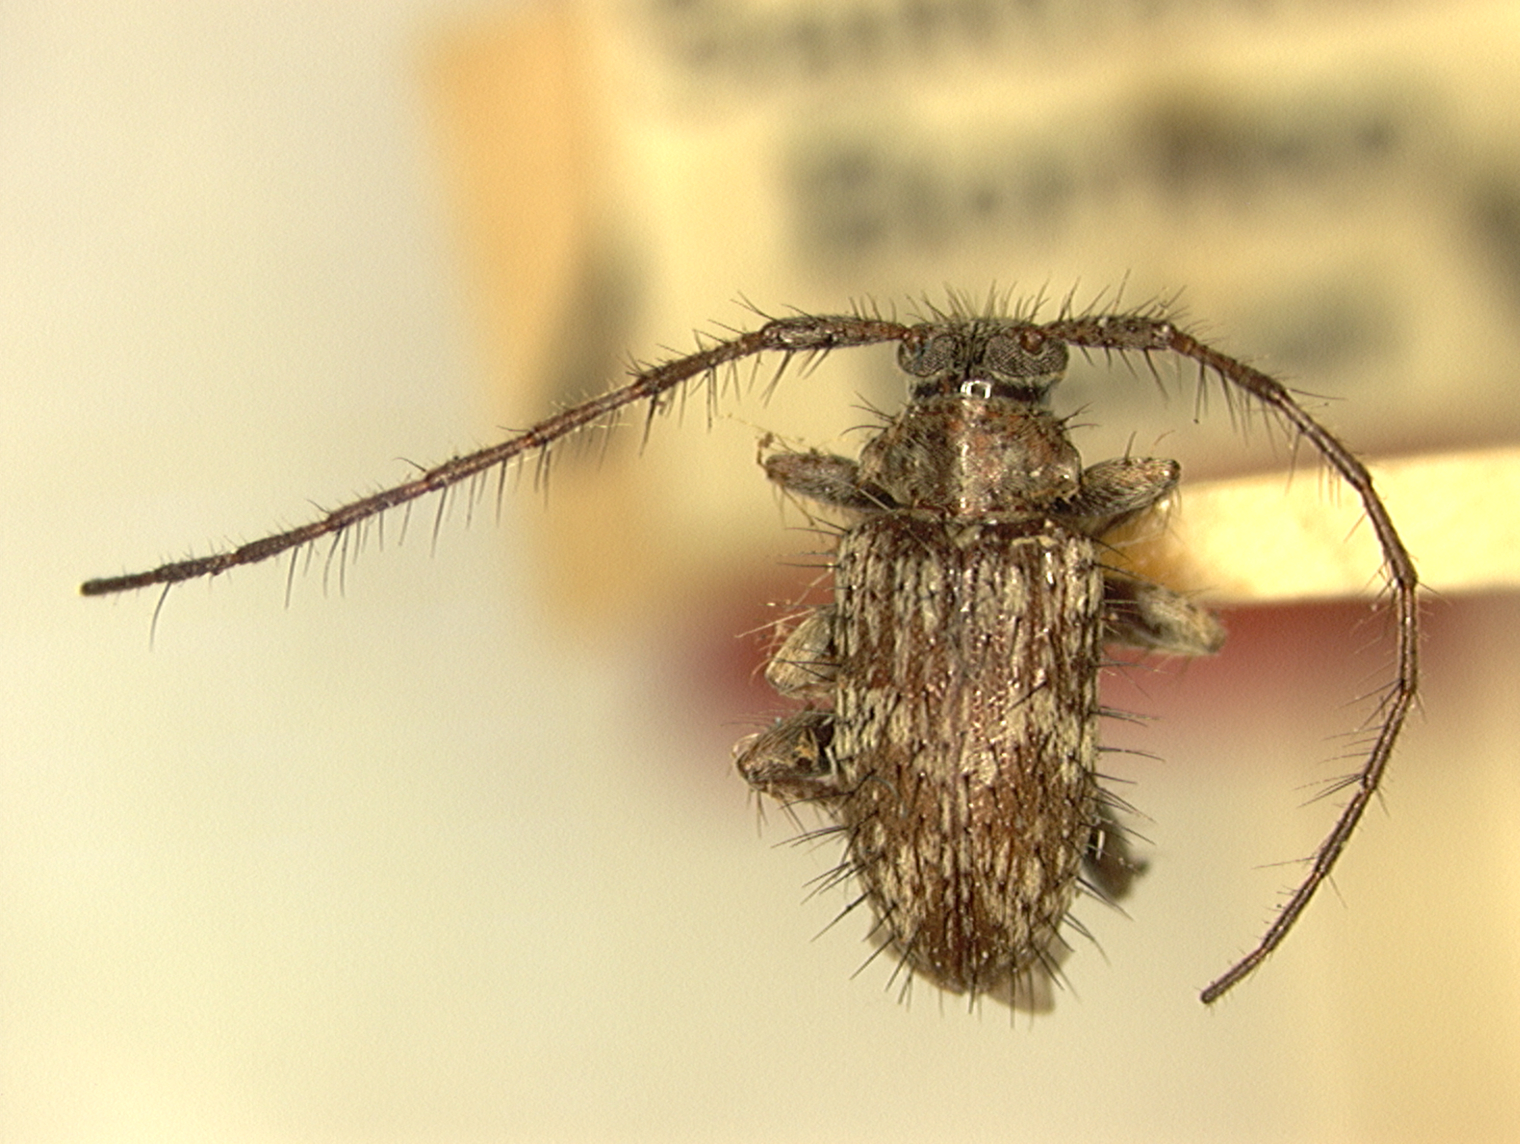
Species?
Exocentrus hirtus
